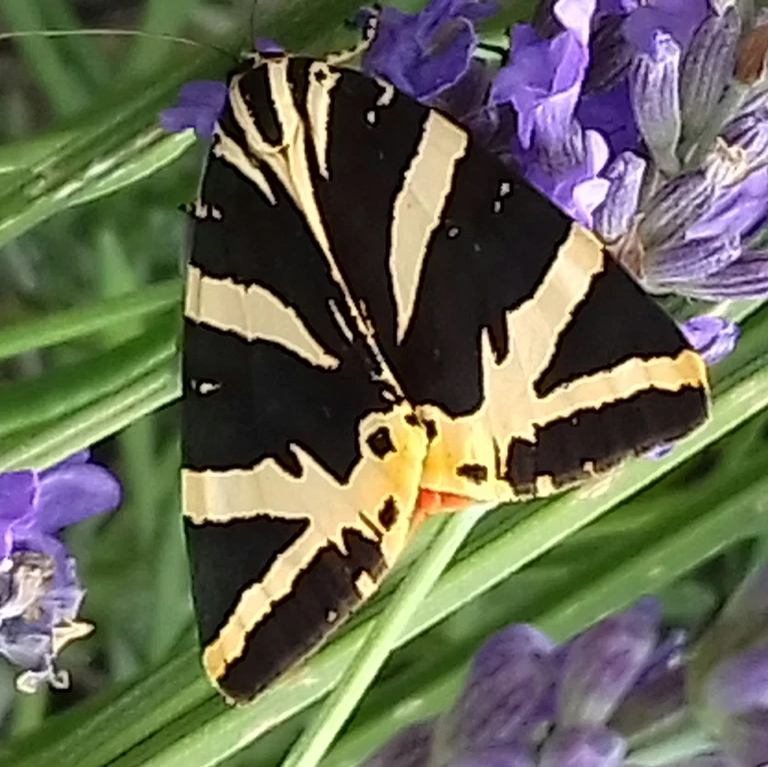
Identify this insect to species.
Euplagia quadripunctaria
